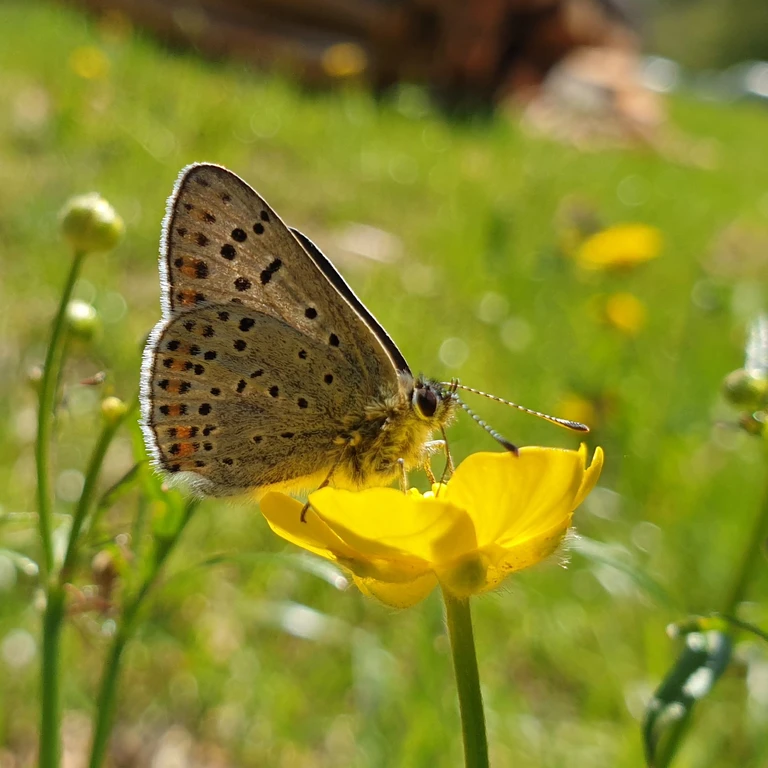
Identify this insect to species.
Lycaena tityrus (also Loweia tityrus)
